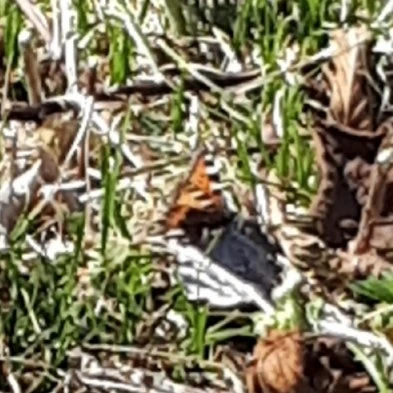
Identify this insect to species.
Aglais urticae
